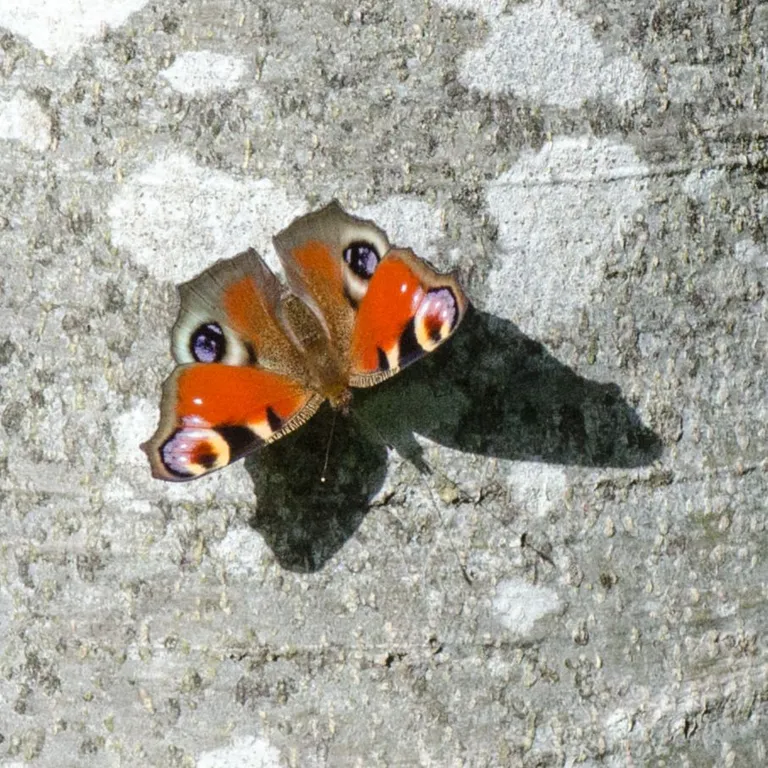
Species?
Aglais io
